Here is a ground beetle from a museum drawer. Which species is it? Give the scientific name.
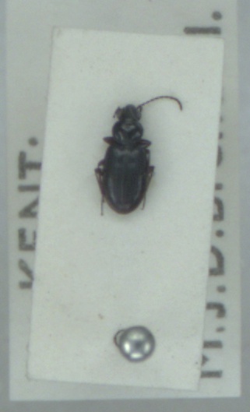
Bembidion lunulatum
